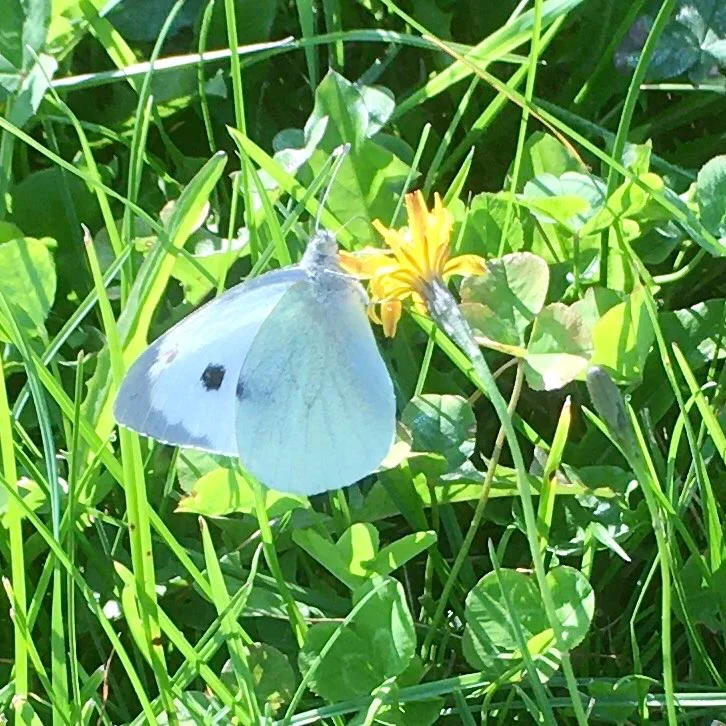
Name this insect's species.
Pieris brassicae
